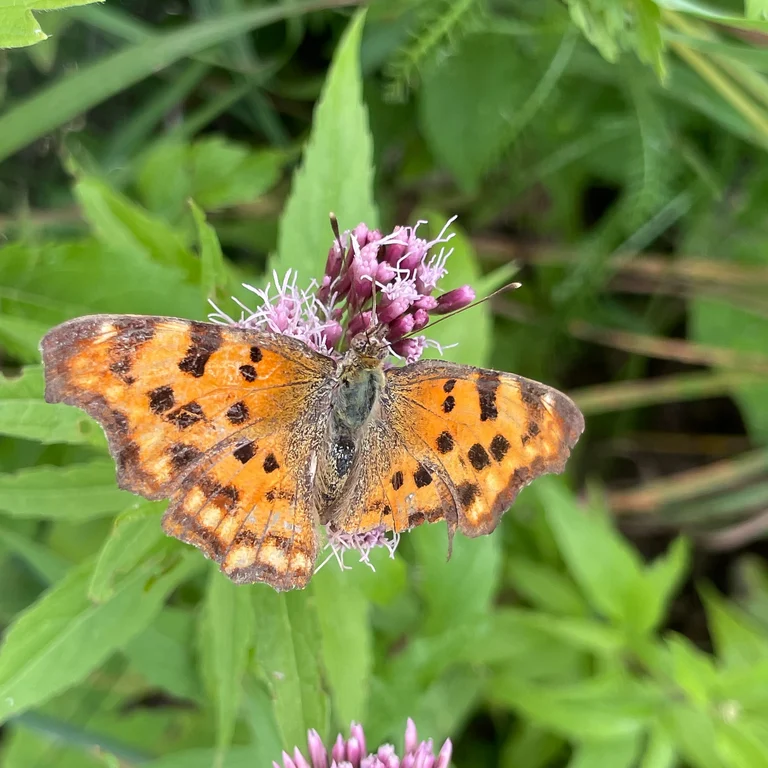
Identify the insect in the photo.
Polygonia c-album
